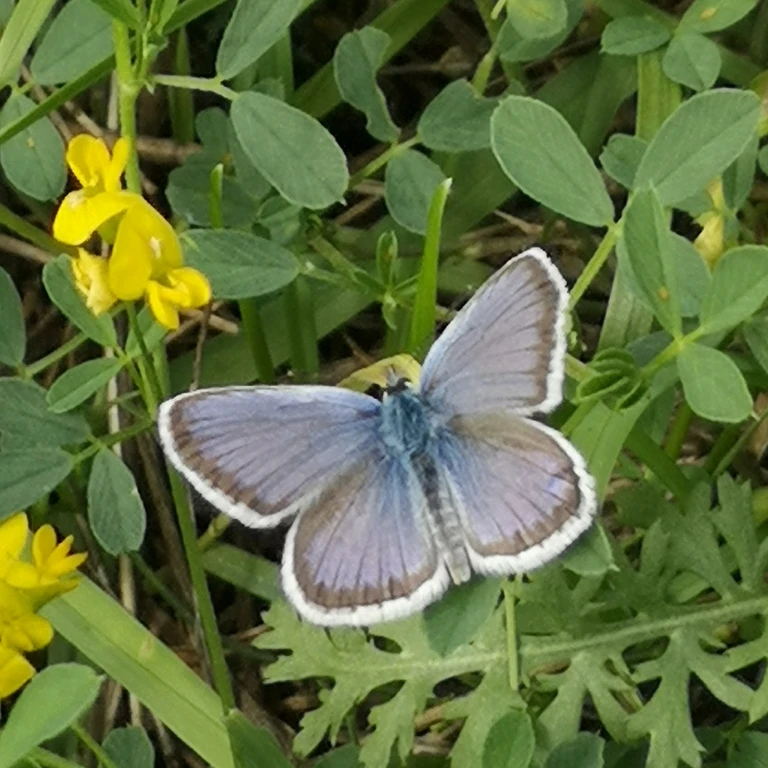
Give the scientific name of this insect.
Plebejus argus
